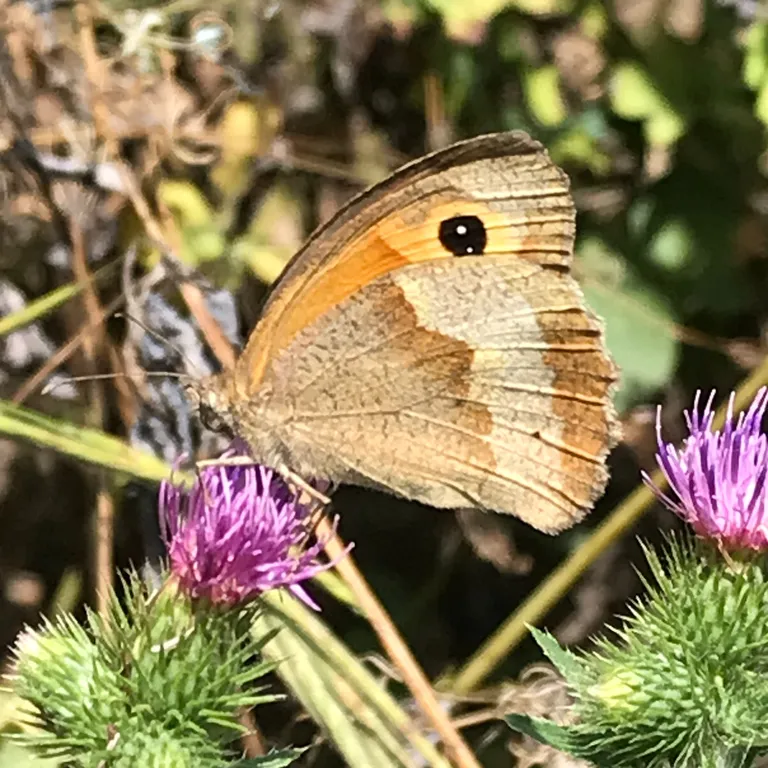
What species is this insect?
Maniola jurtina
